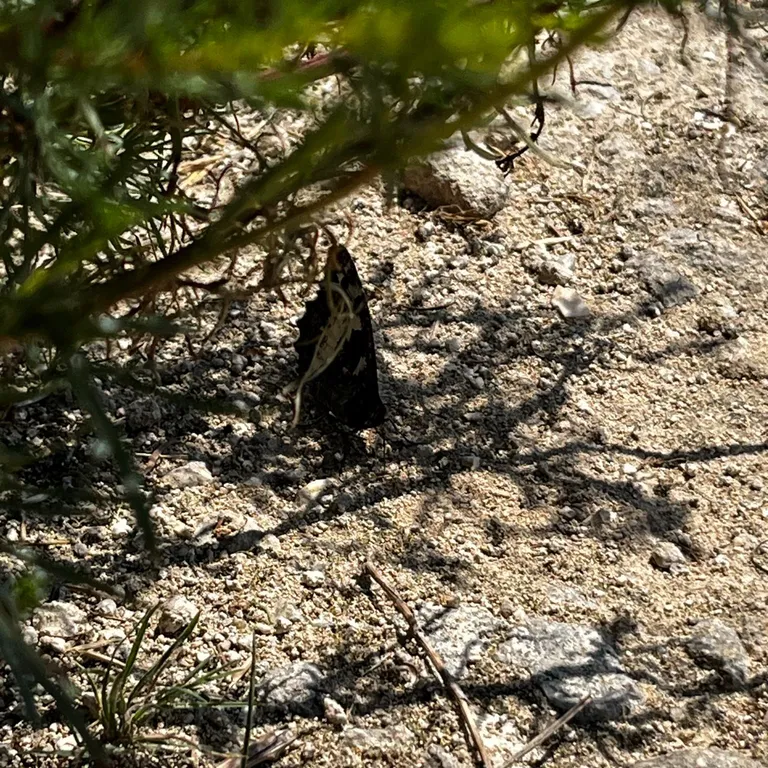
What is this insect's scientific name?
Brintesia circe
